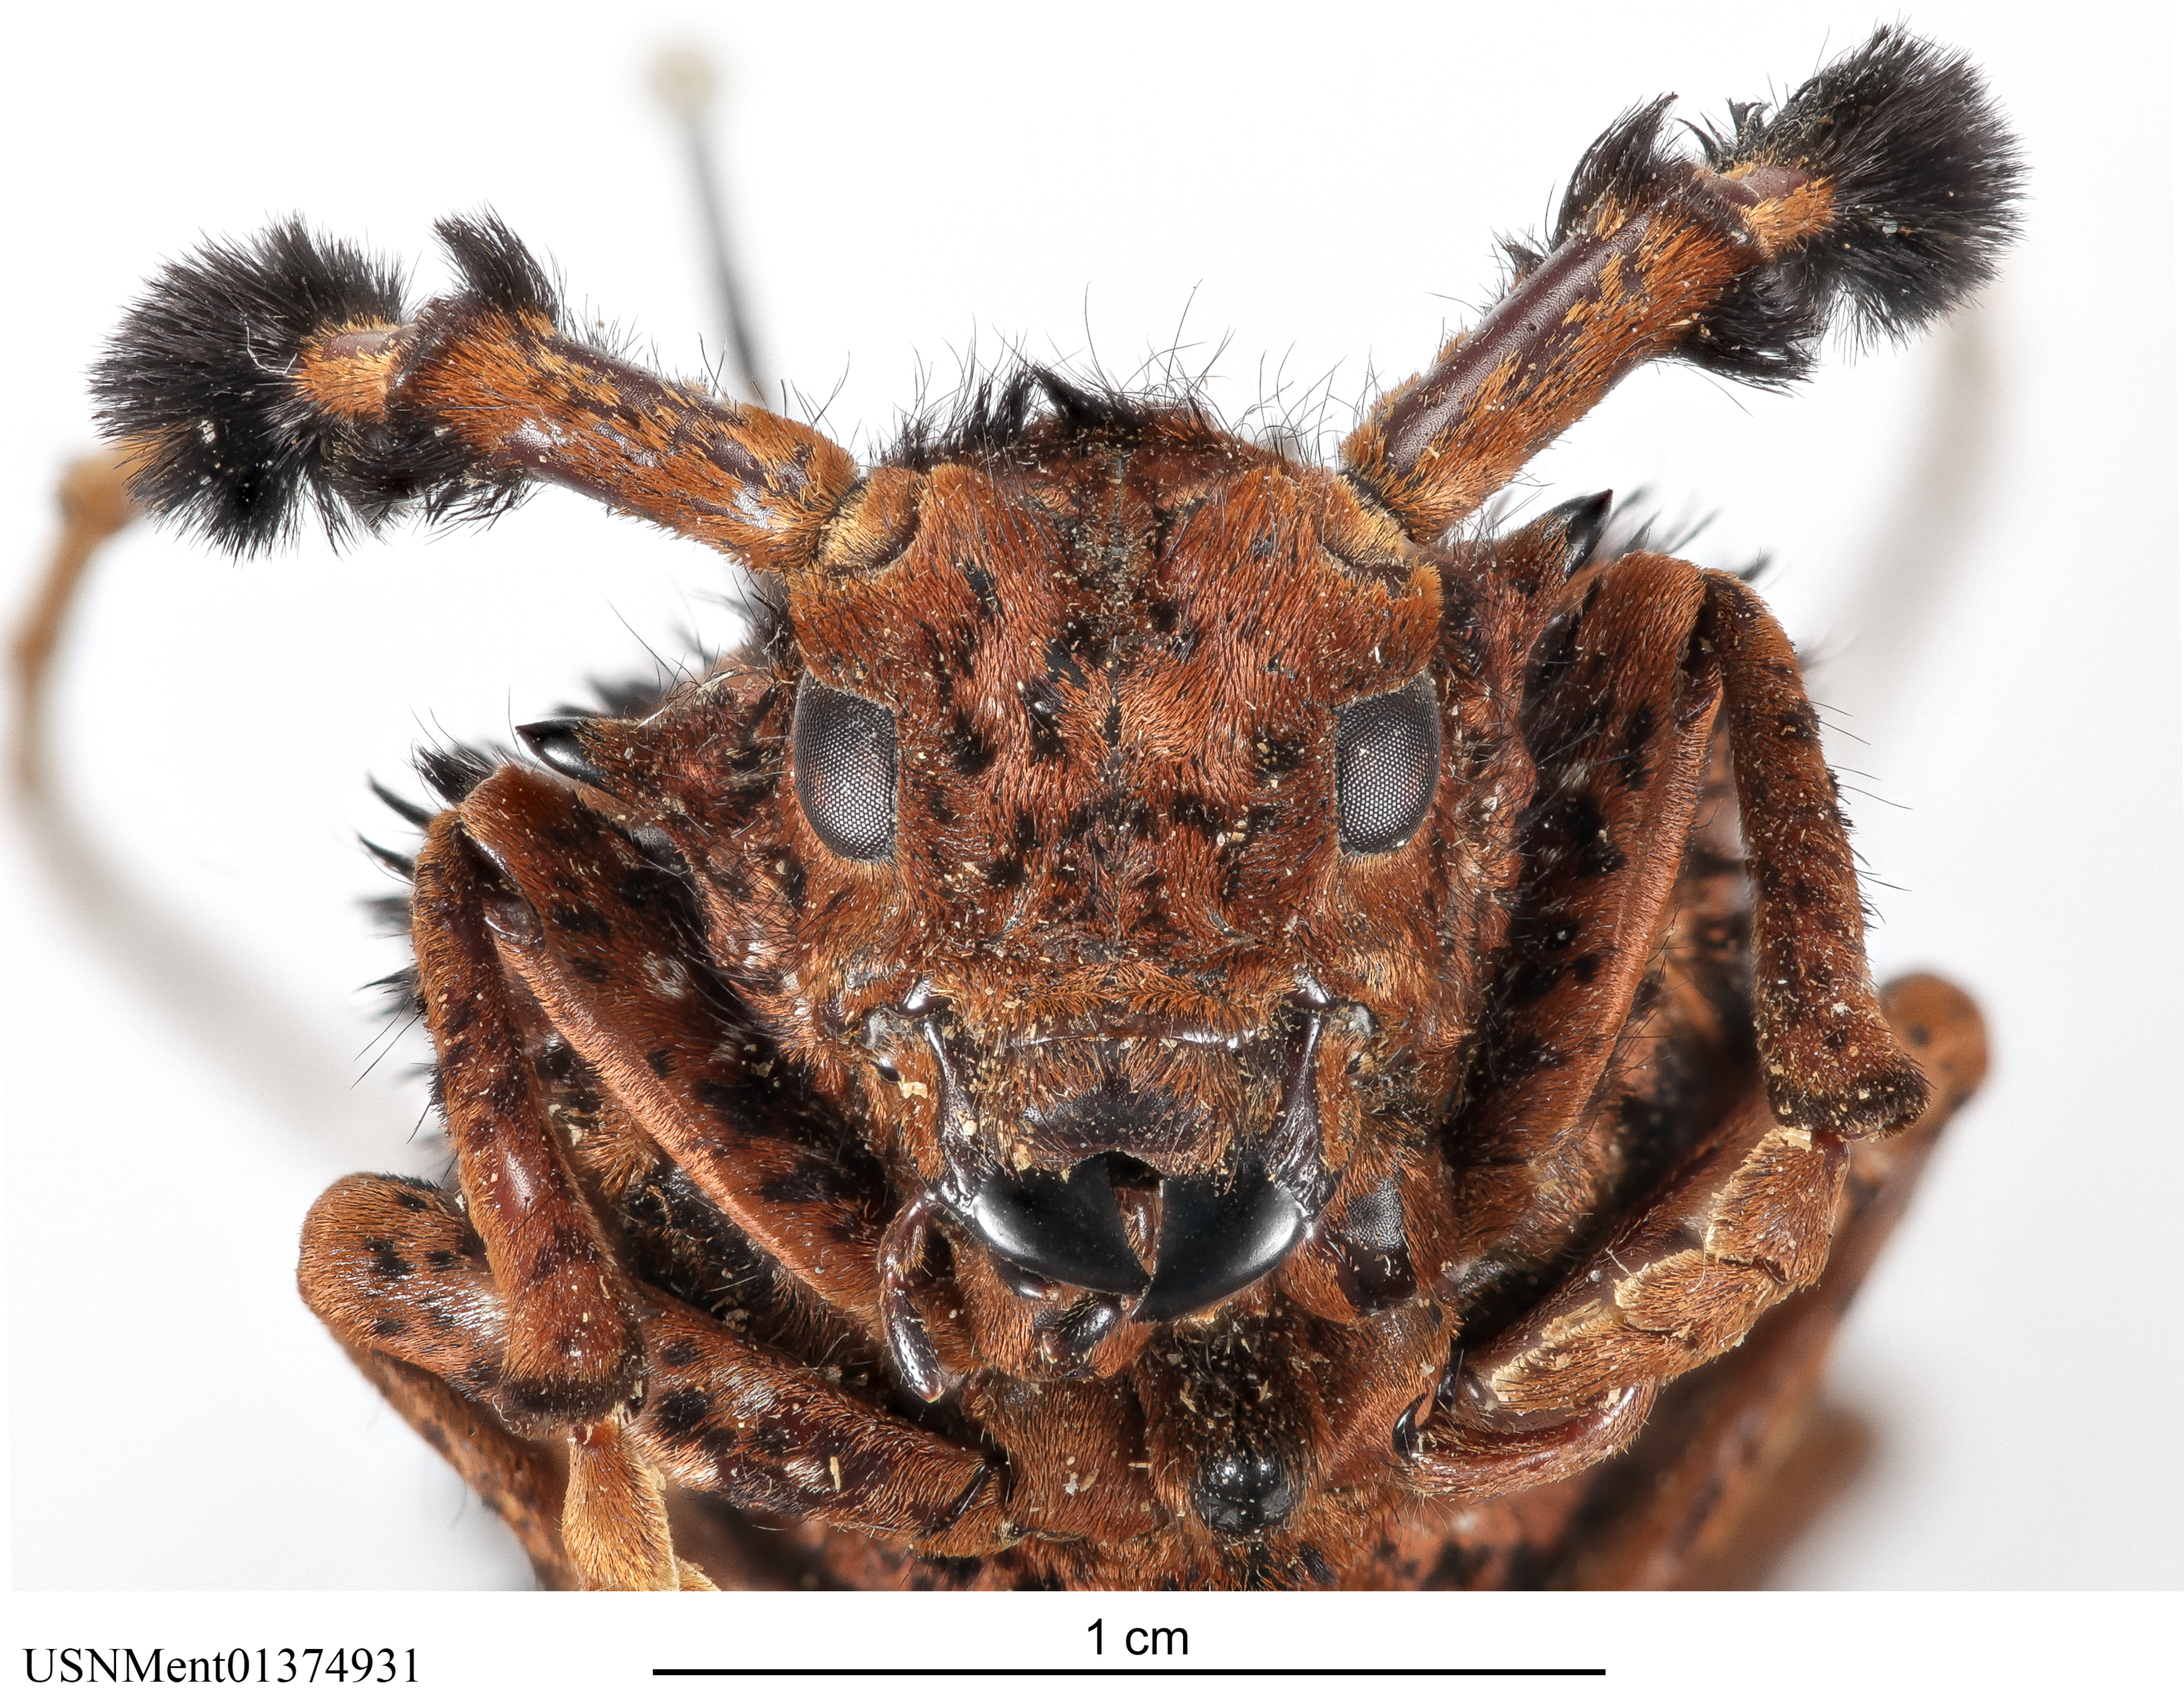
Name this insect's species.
Aristobia horridula
